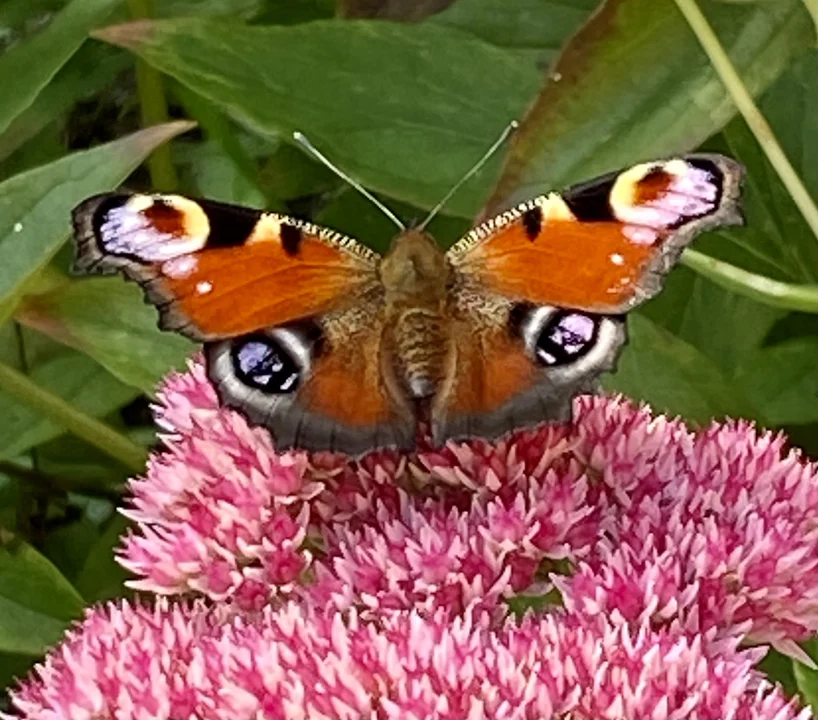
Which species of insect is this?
Aglais io
